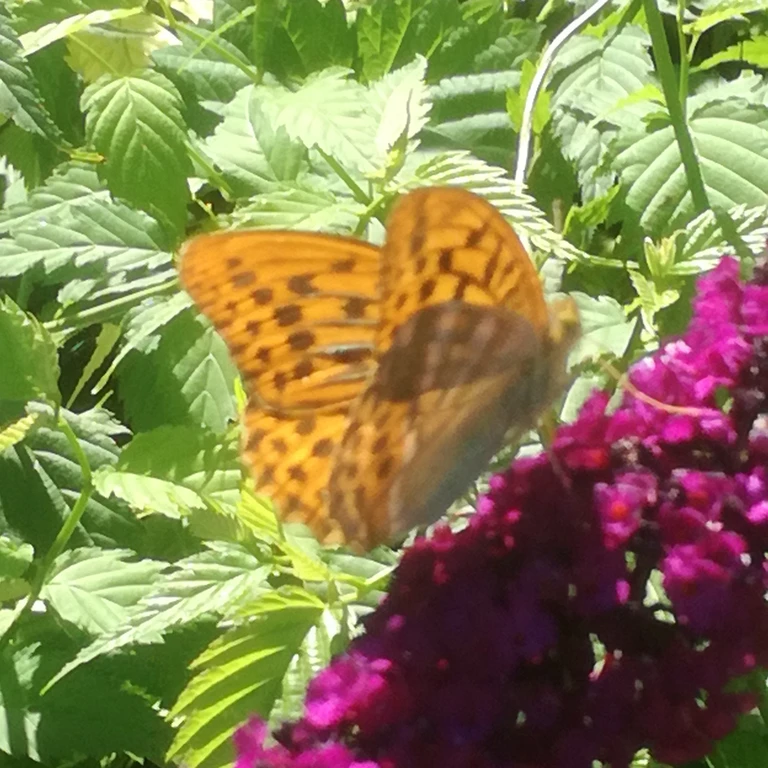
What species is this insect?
Argynnis paphia
